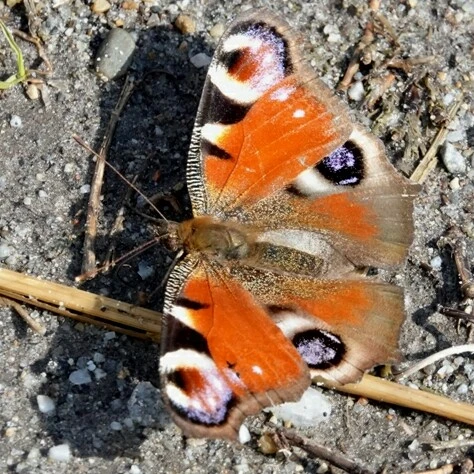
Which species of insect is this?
Aglais io
